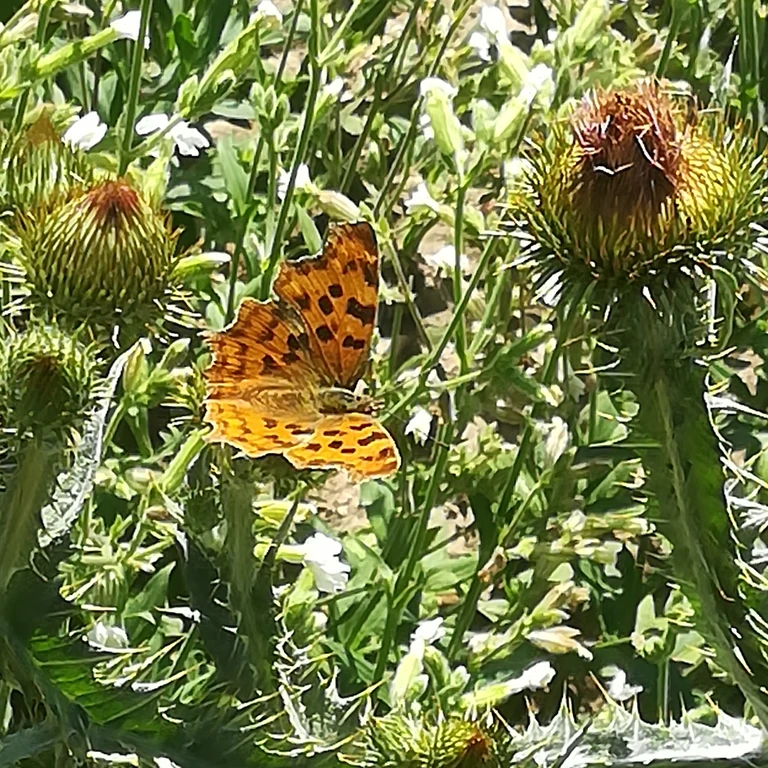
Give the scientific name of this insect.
Polygonia c-album
